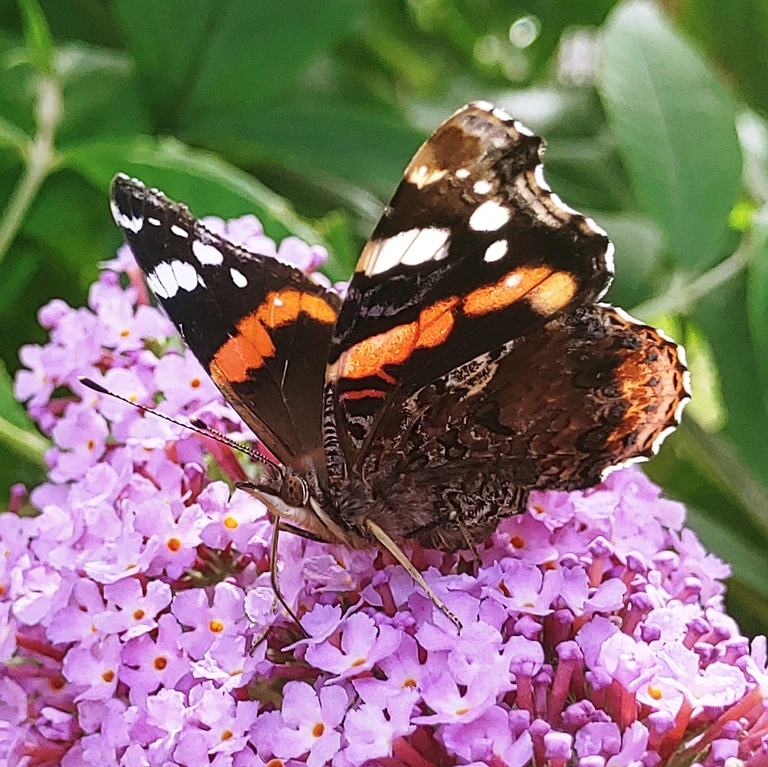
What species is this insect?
Vanessa atalanta
